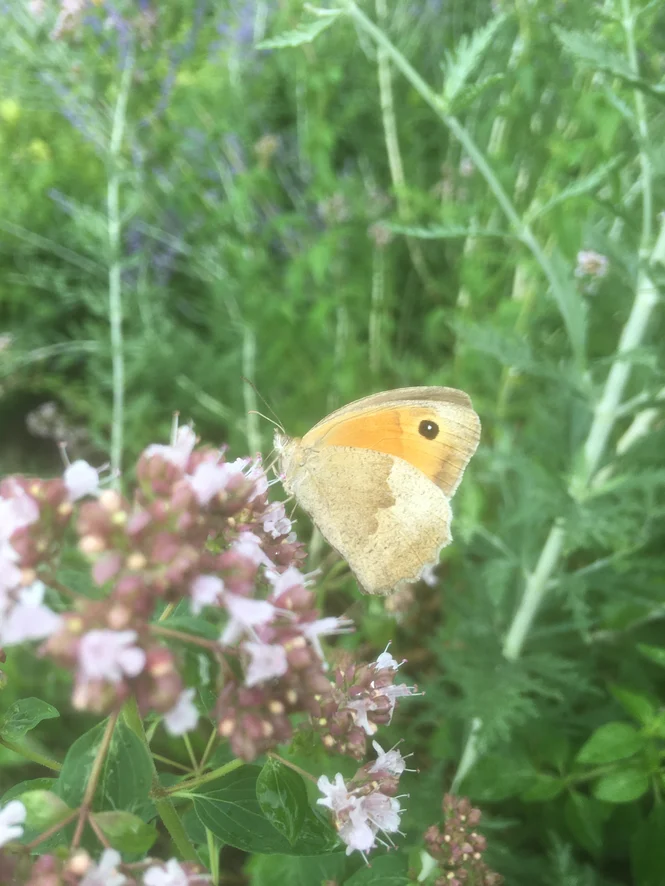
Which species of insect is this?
Maniola jurtina
